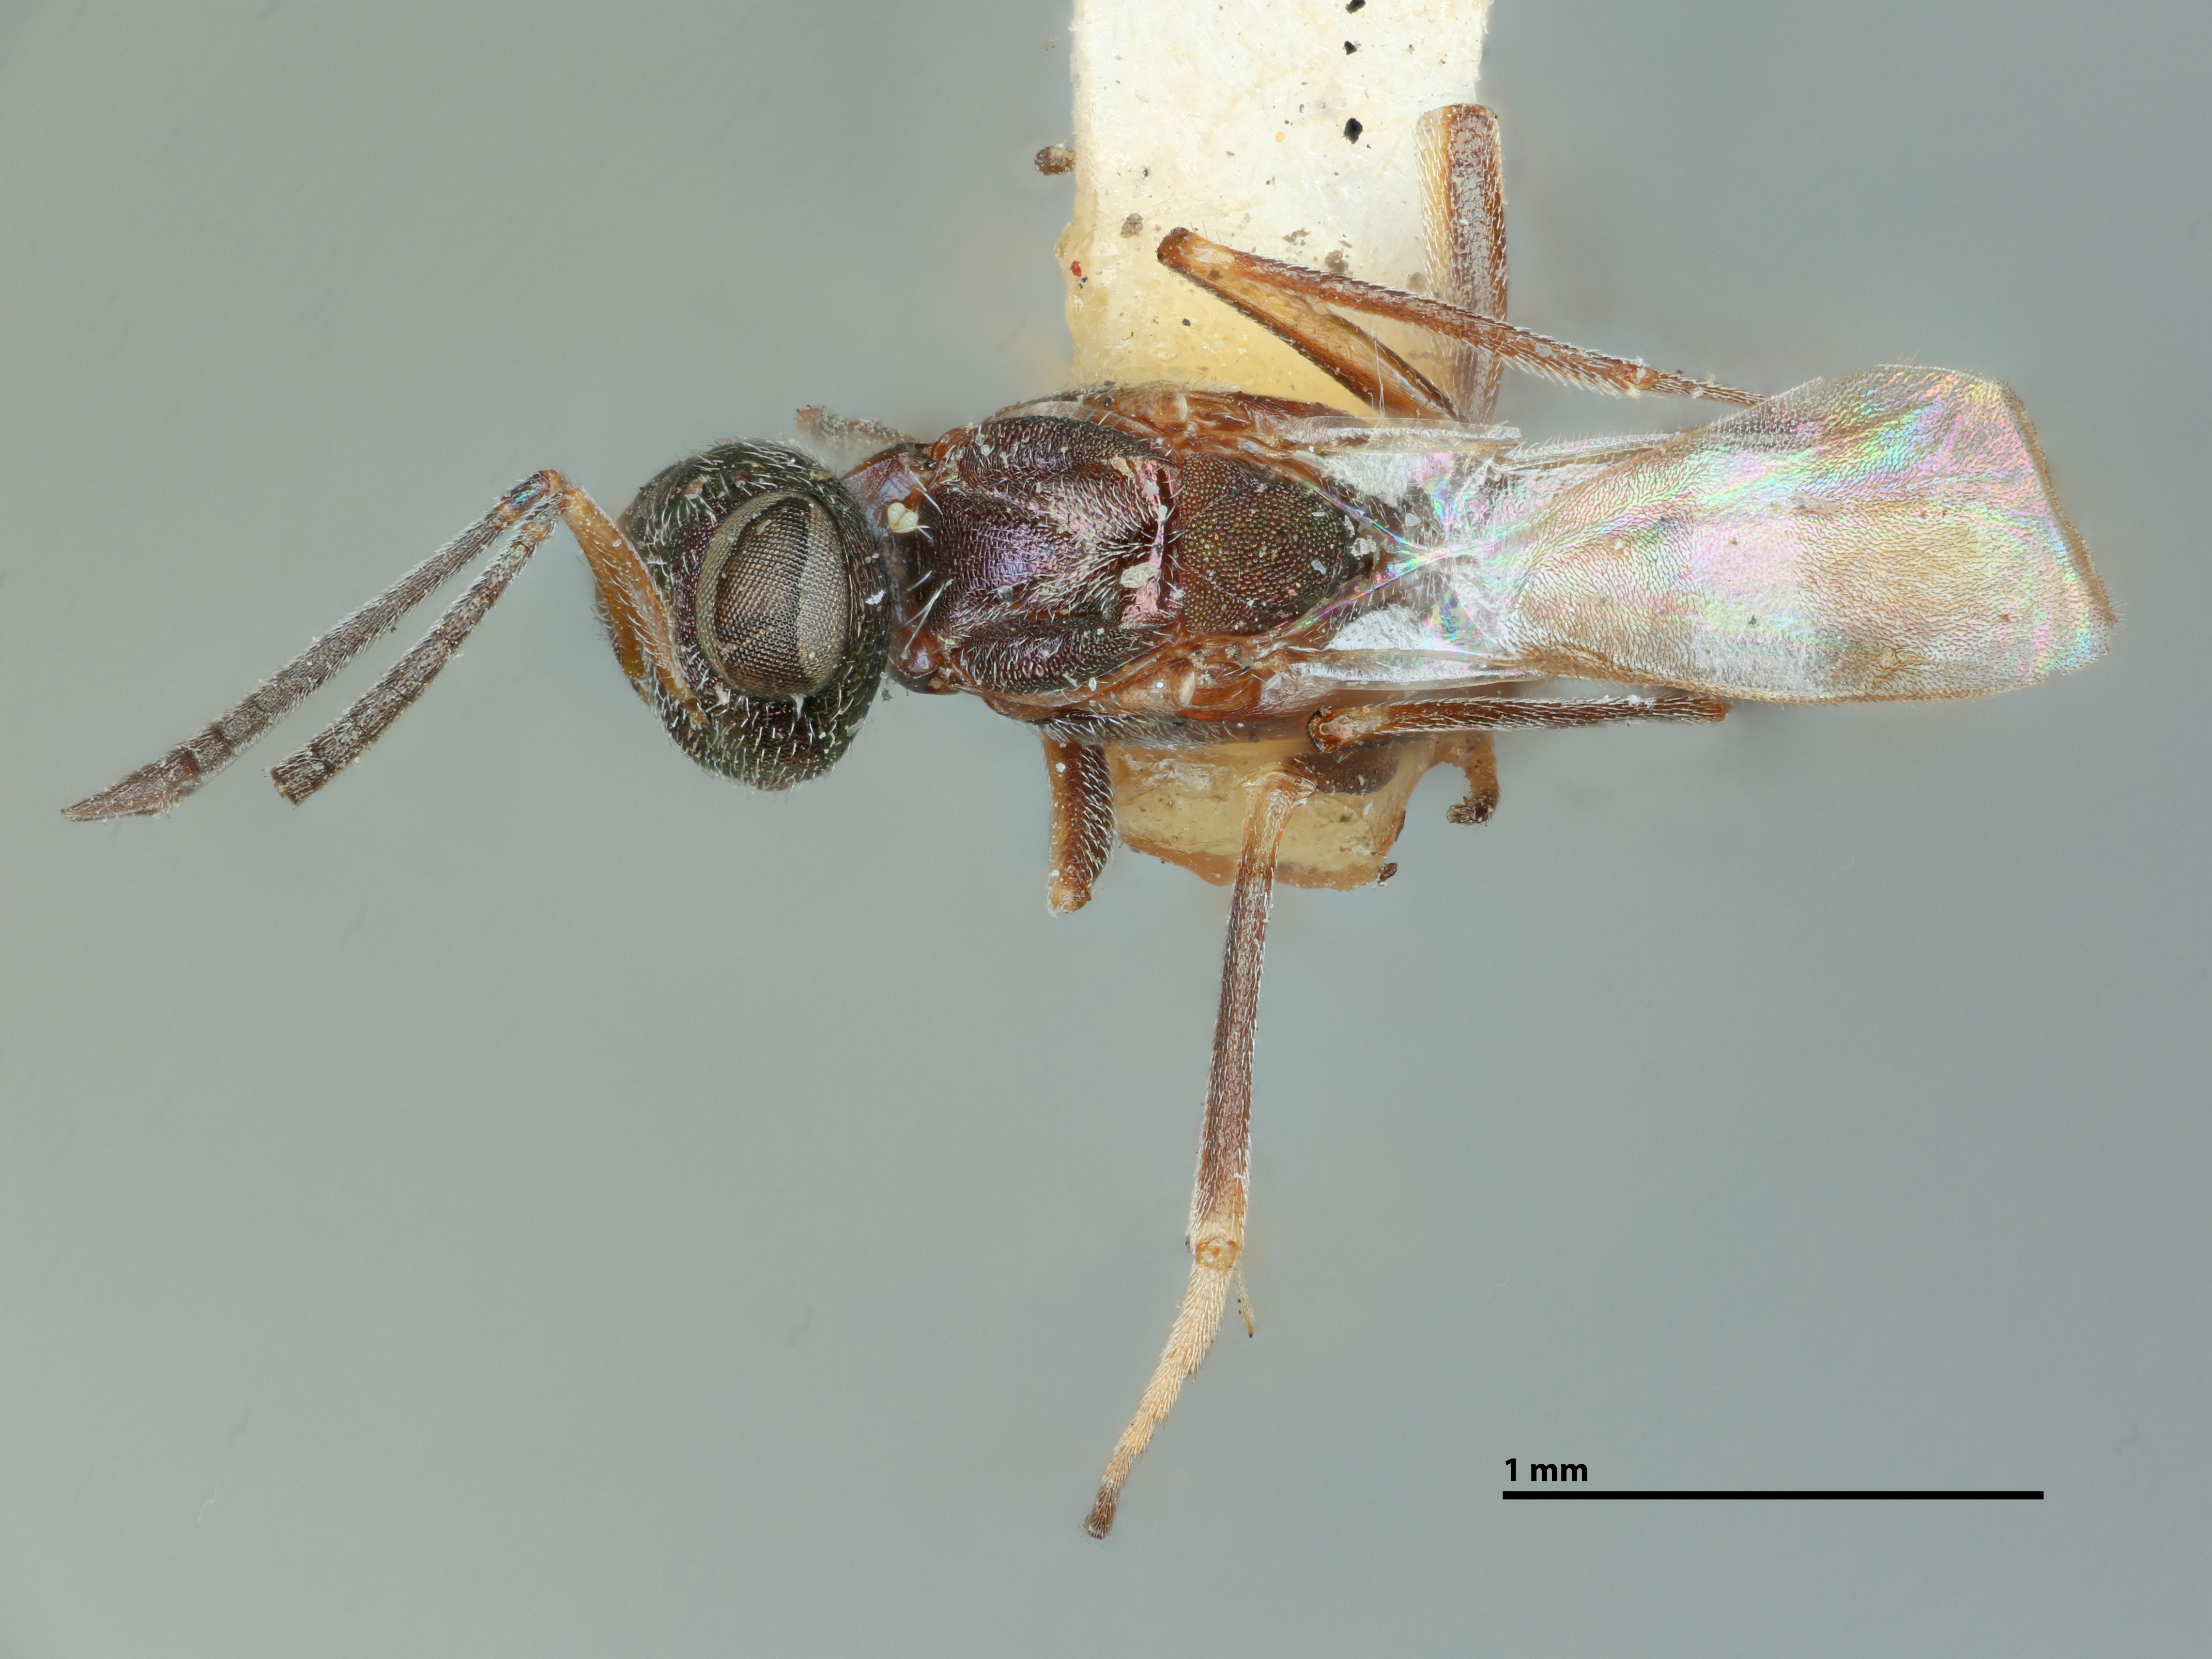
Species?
Eupelmus hirtus
